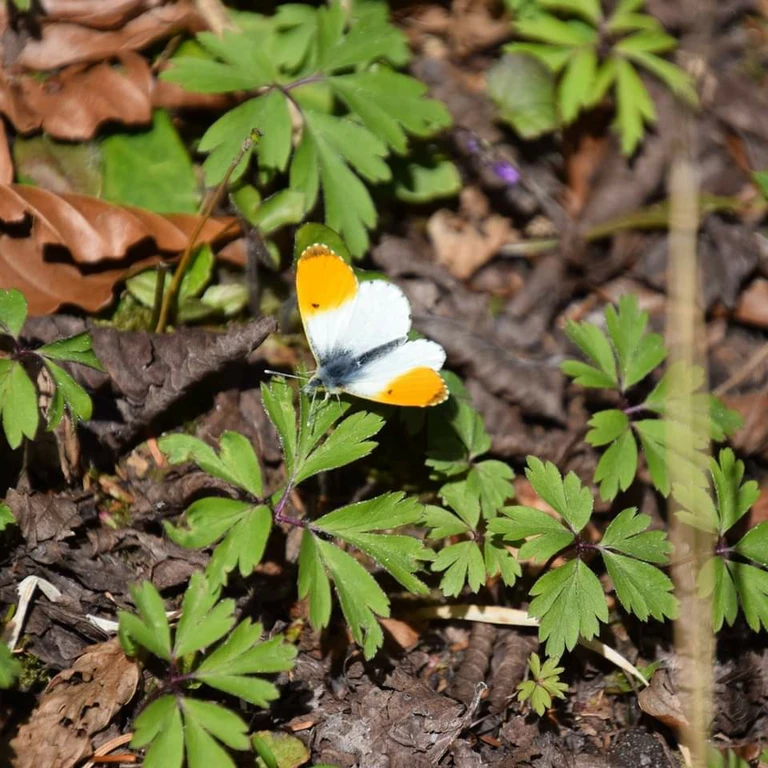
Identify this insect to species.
Anthocharis cardamines
